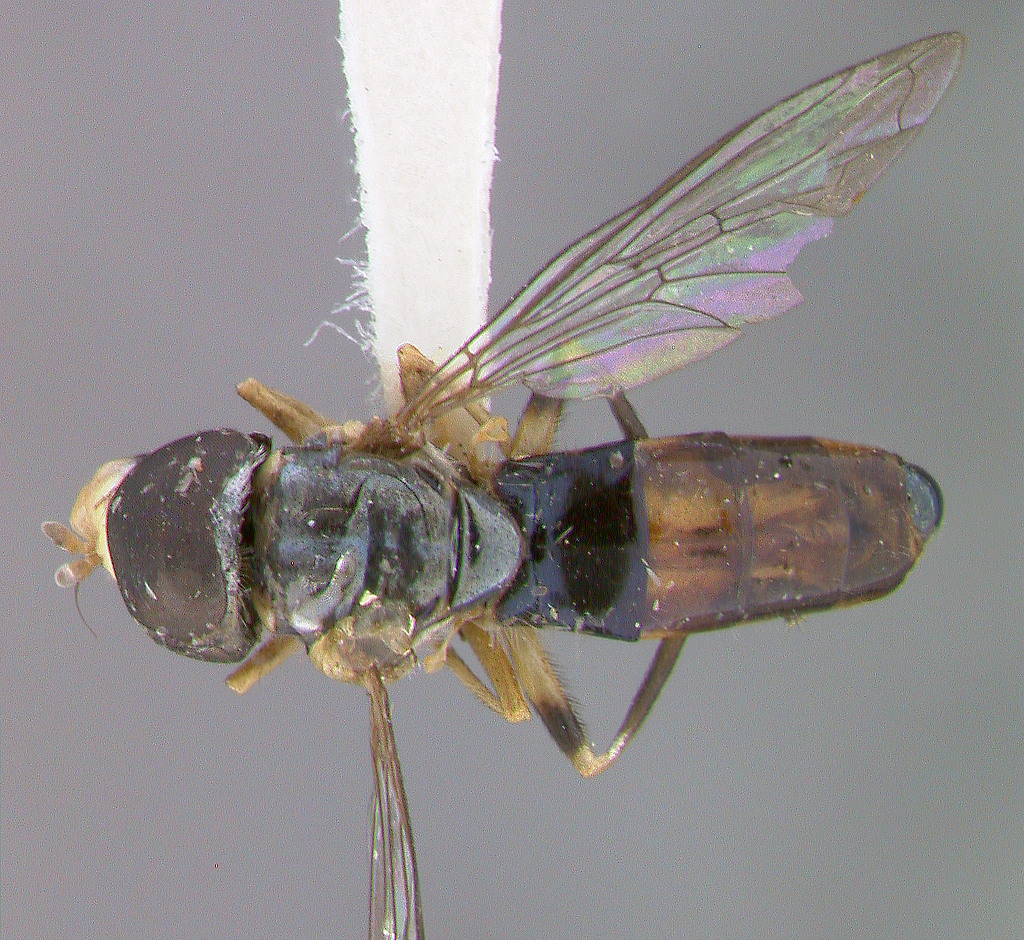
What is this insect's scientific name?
Mesogramma nasica
